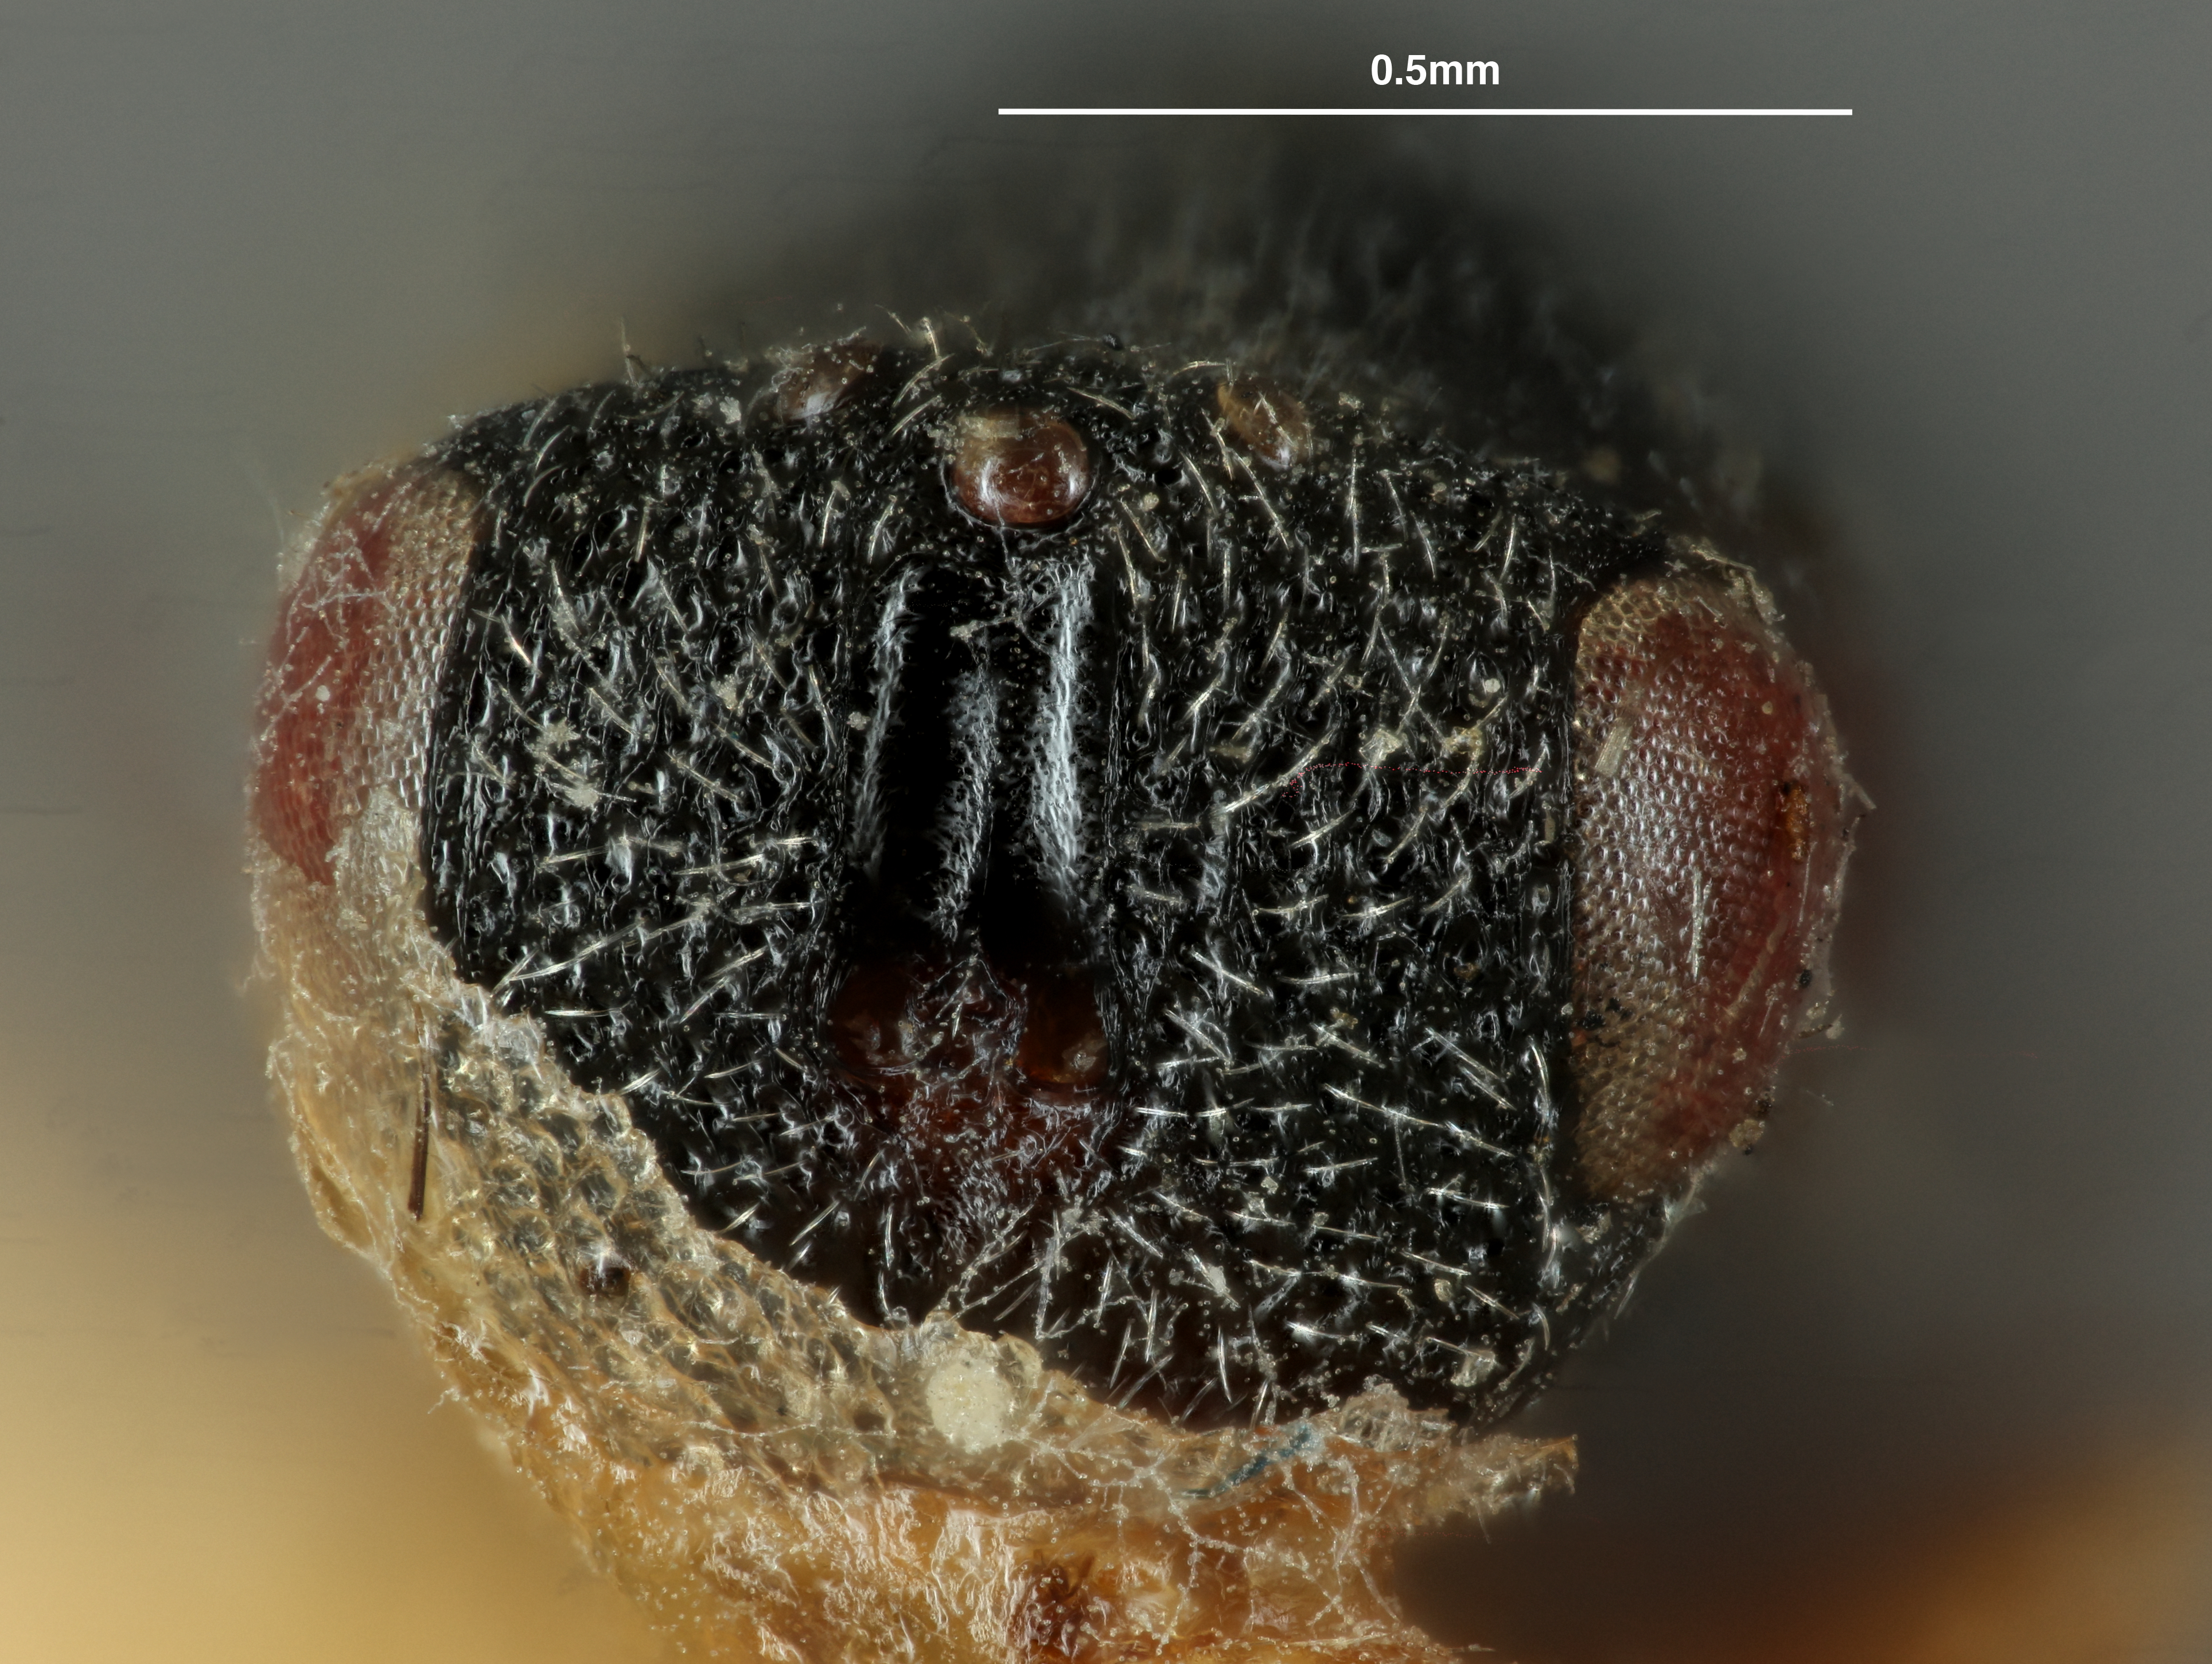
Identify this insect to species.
Eurytoma sculpta
